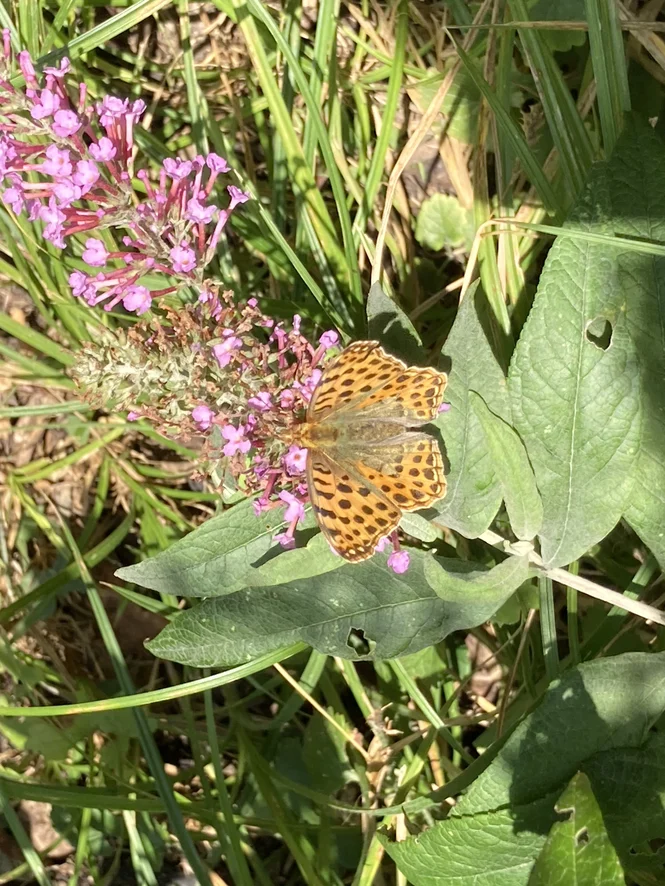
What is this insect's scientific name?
Issoria lathonia
